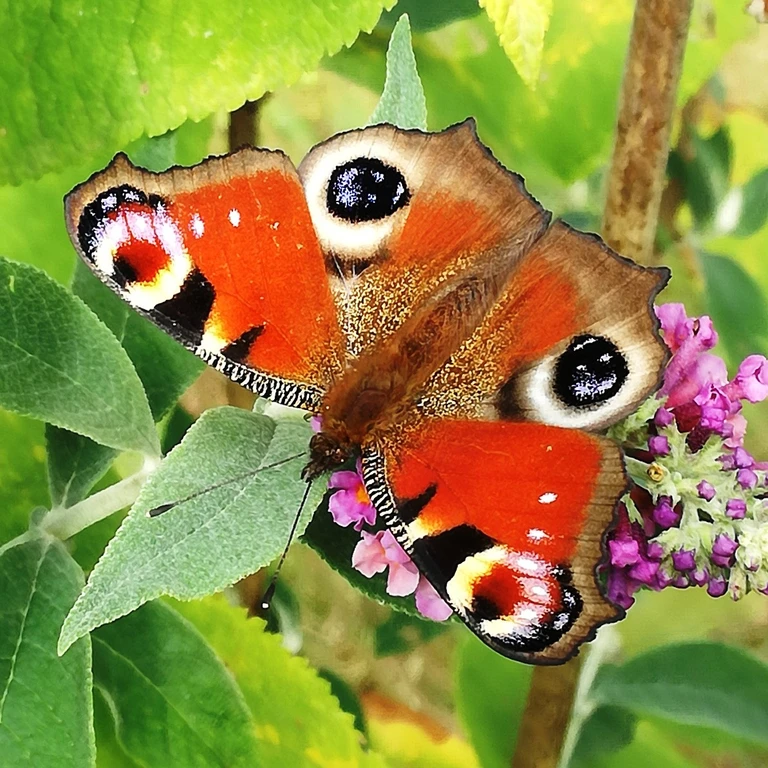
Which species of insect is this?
Aglais io
